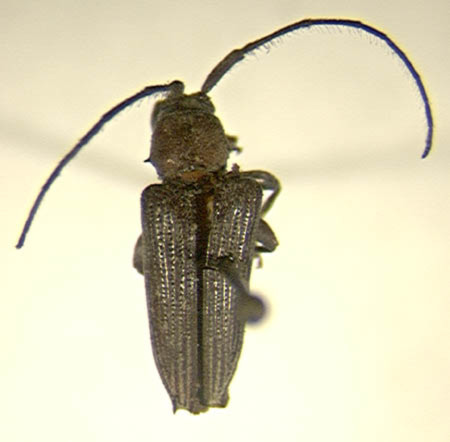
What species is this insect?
Pithomyctus amboinicus
